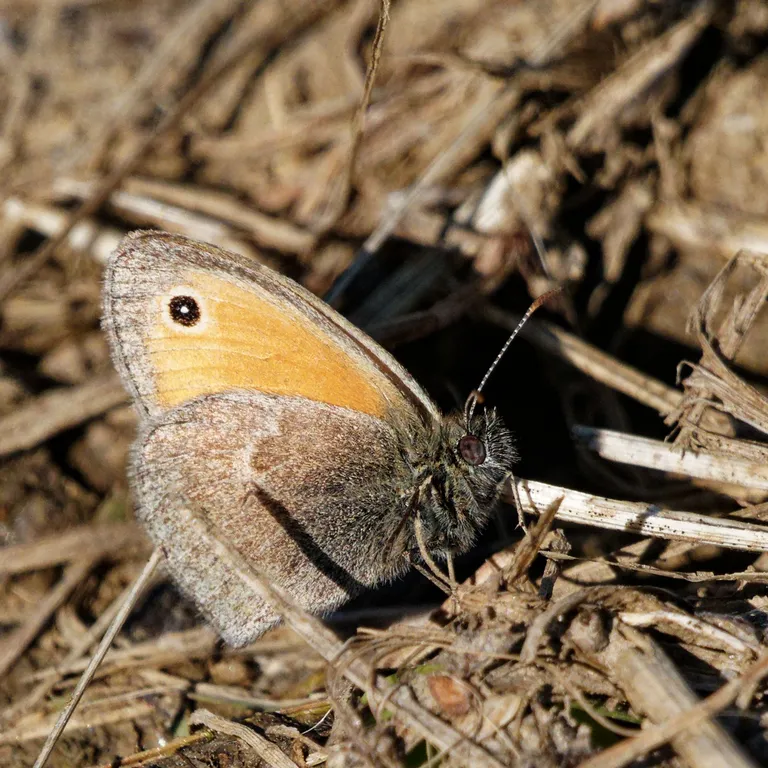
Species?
Coenonympha pamphilus
